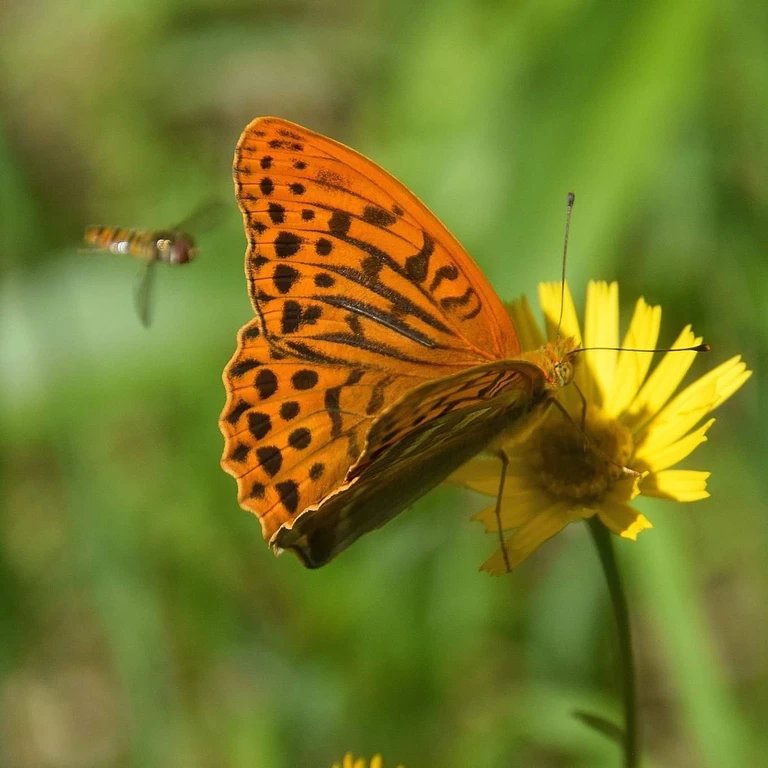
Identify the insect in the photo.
Argynnis paphia
